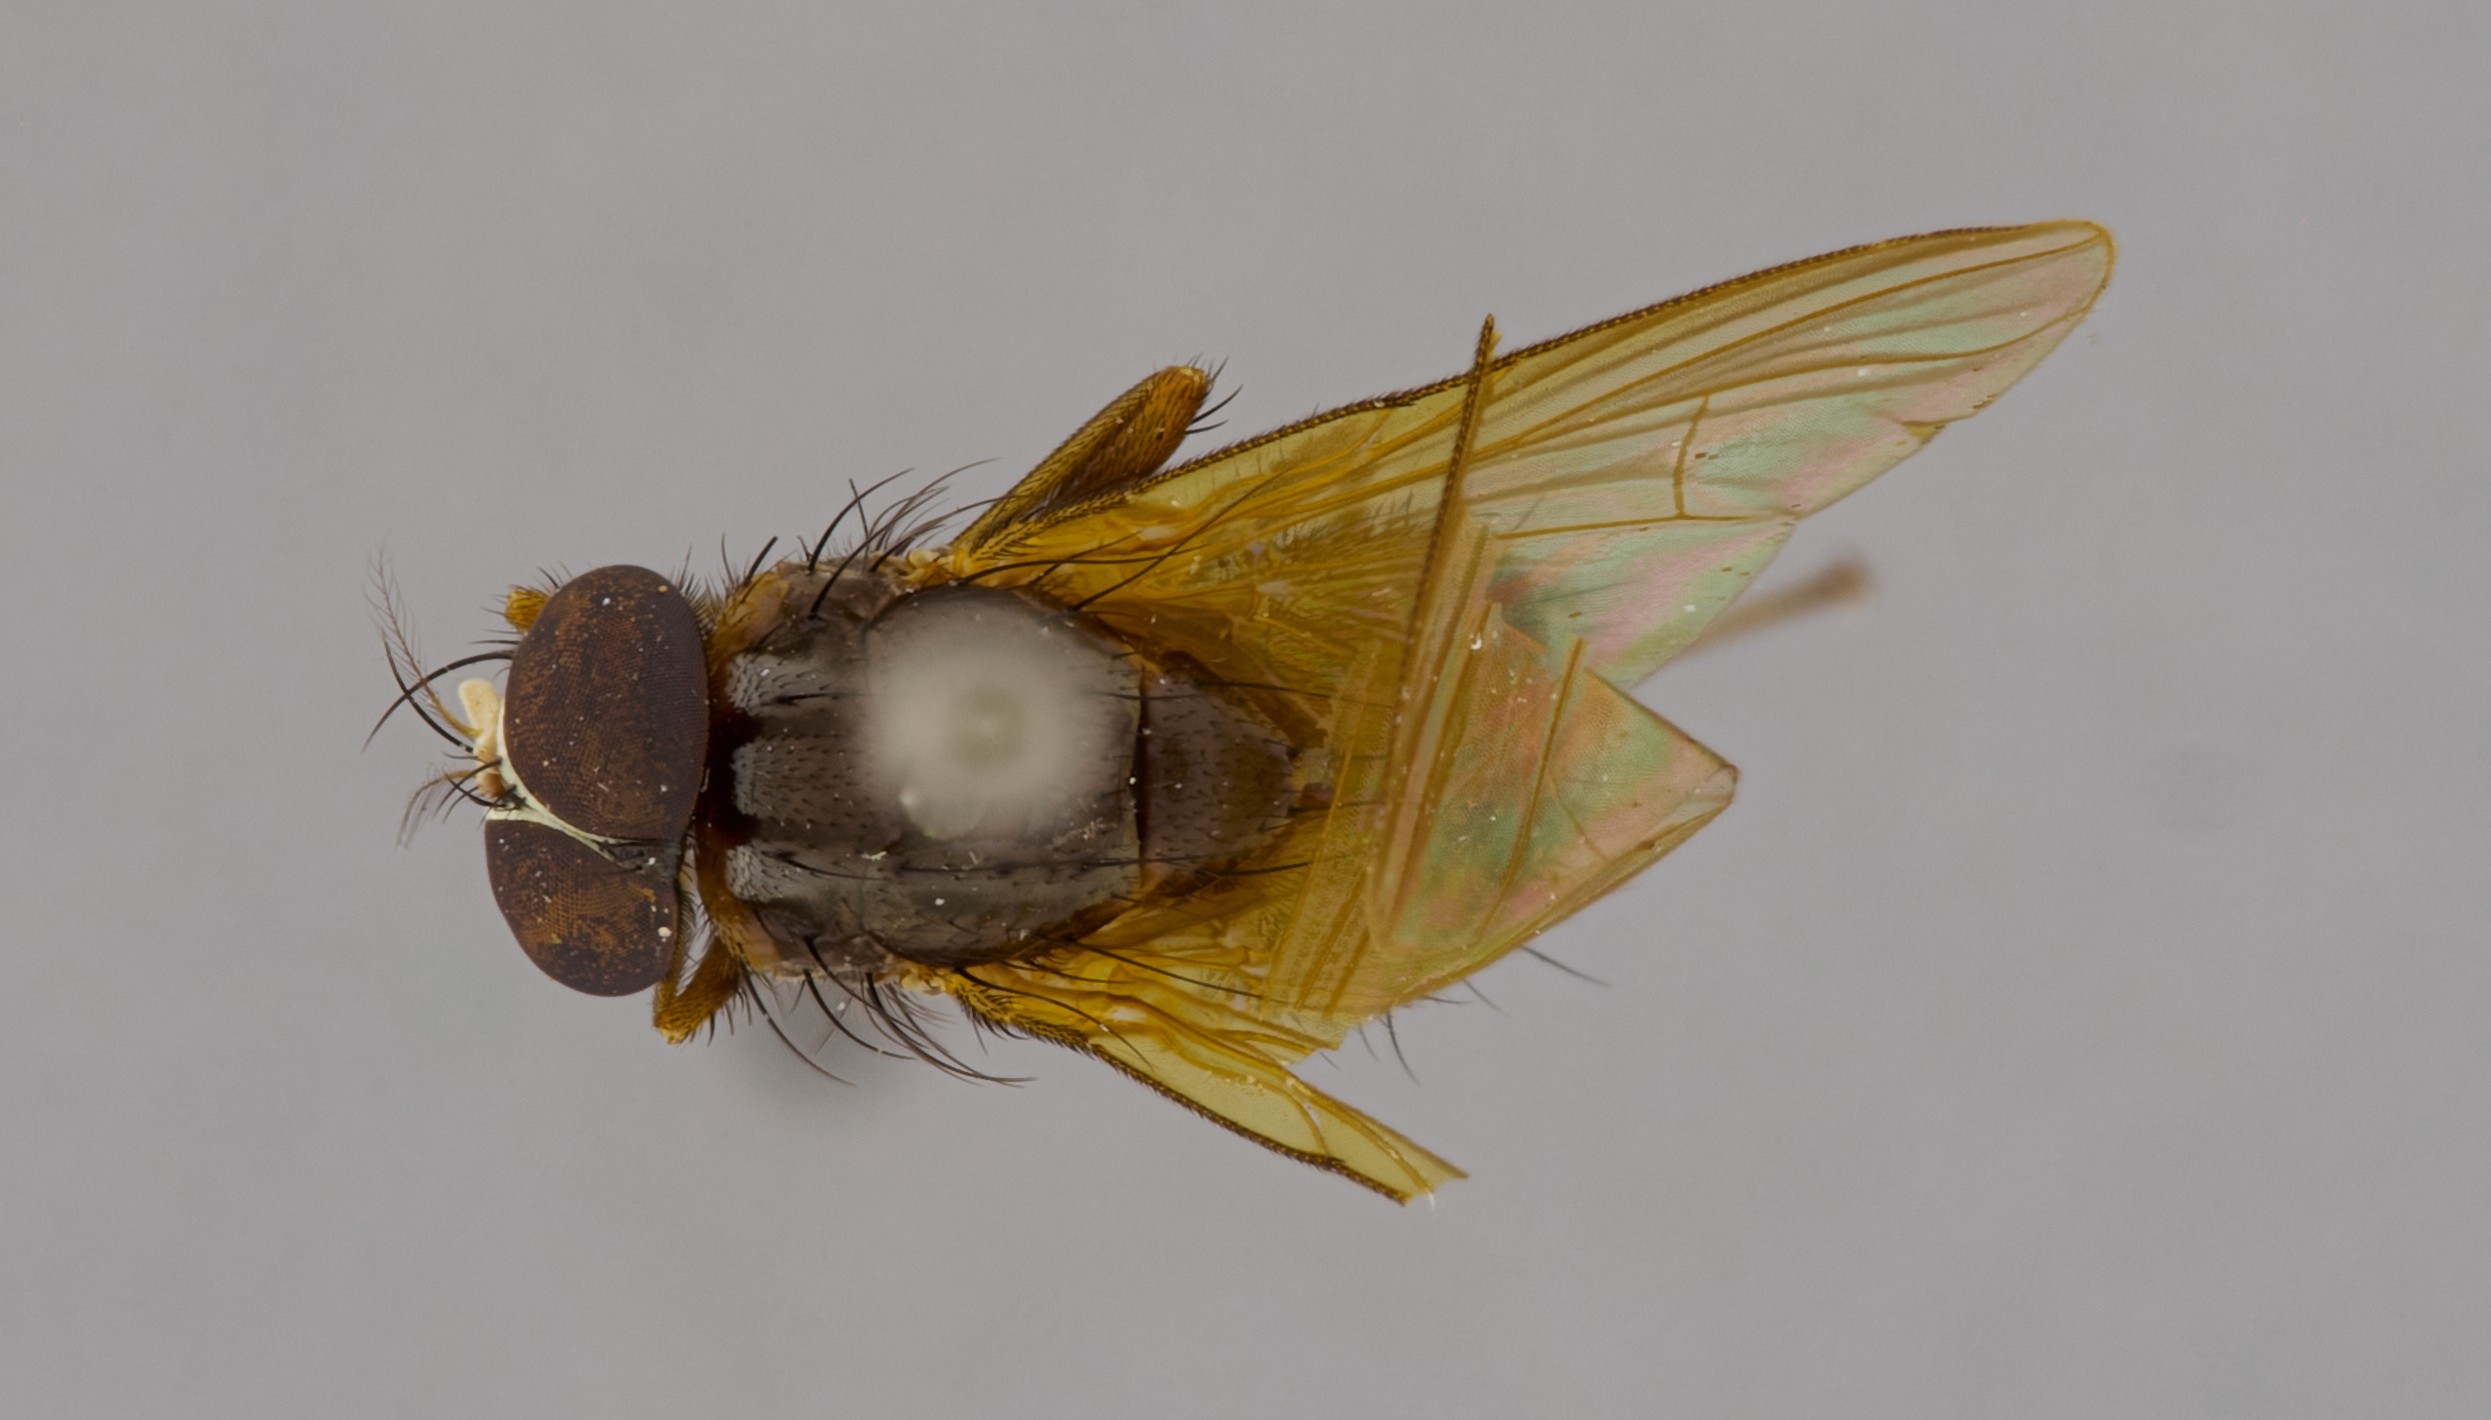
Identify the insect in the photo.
Dichaetomyia subpellucens
